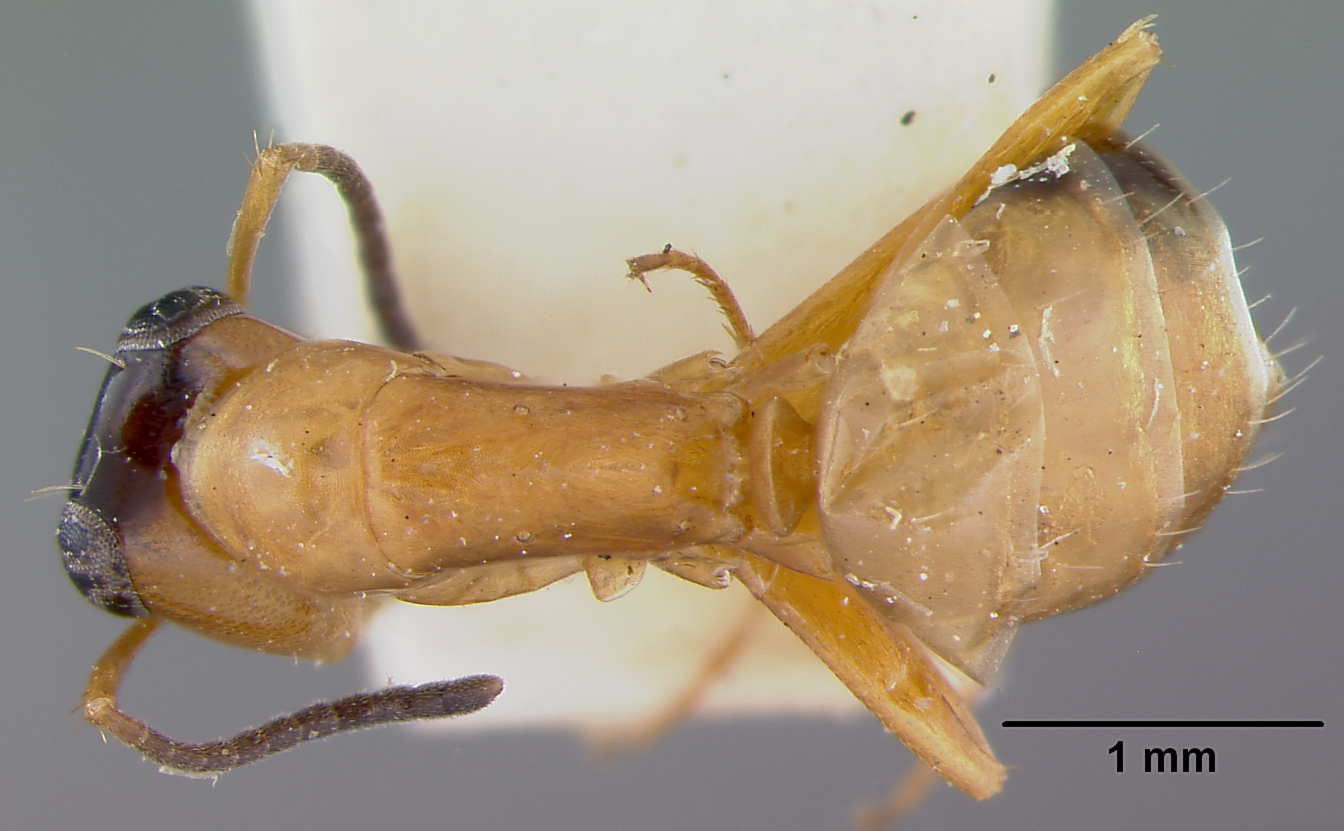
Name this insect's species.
Opisthopsis jocosus
